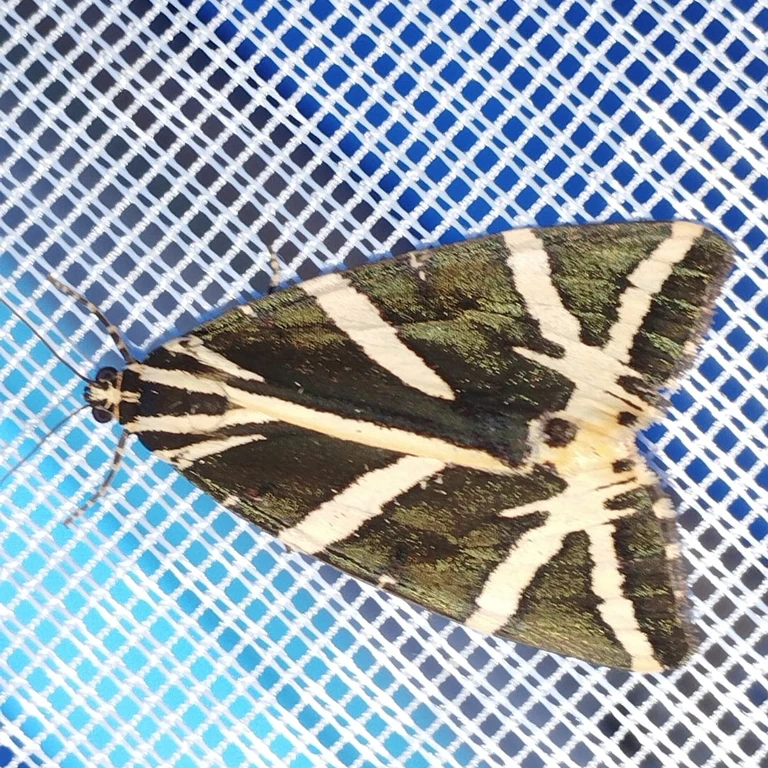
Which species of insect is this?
Euplagia quadripunctaria
